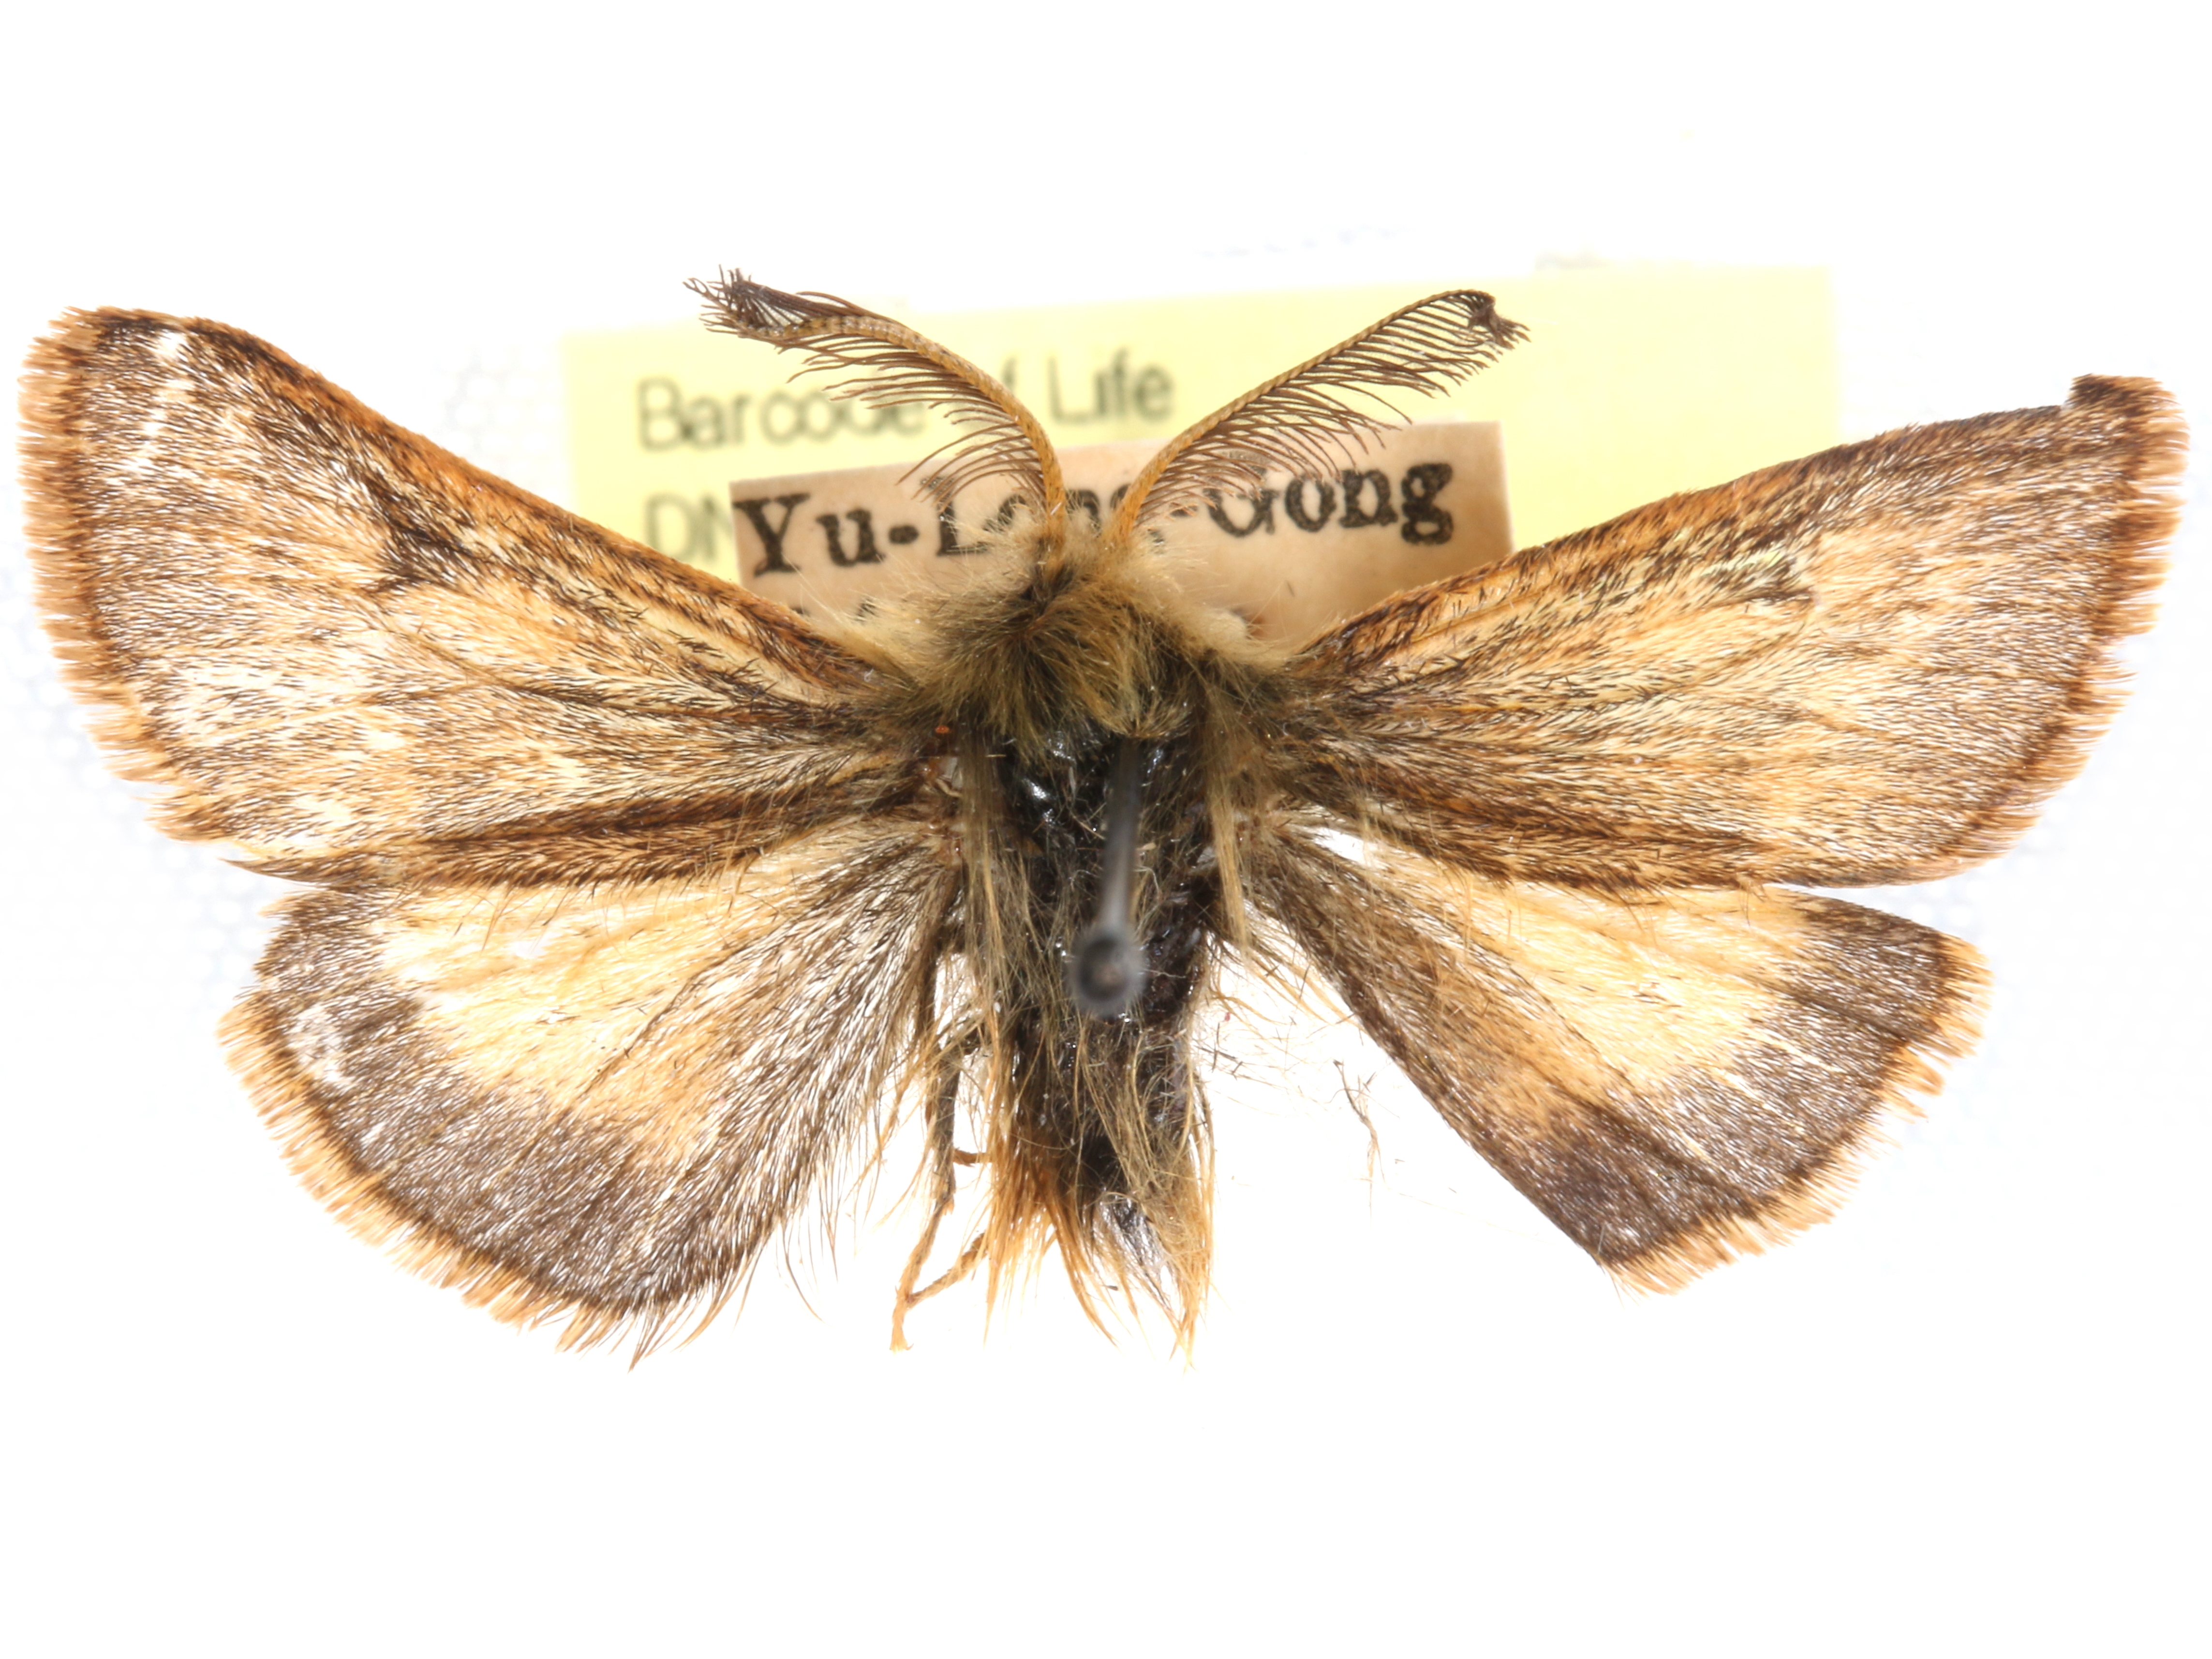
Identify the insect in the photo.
Dasorgyia alpherakii
